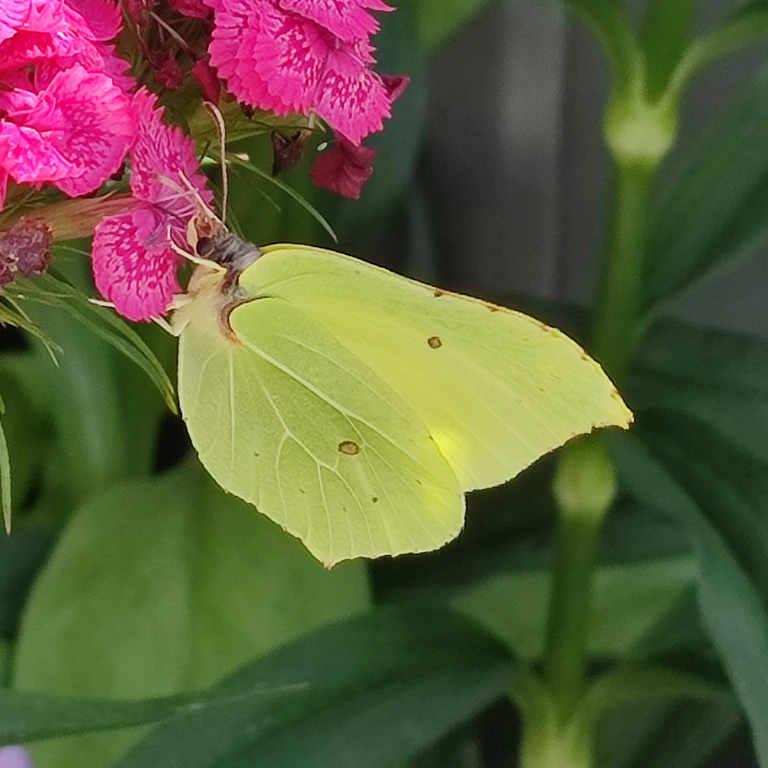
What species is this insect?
Gonepteryx rhamni
